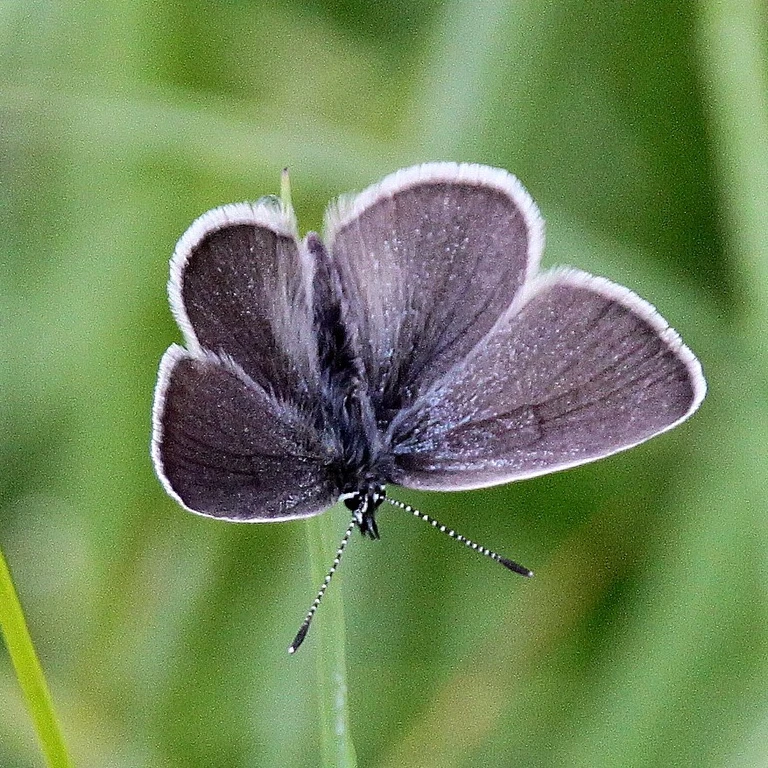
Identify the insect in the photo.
Cupido minimus
